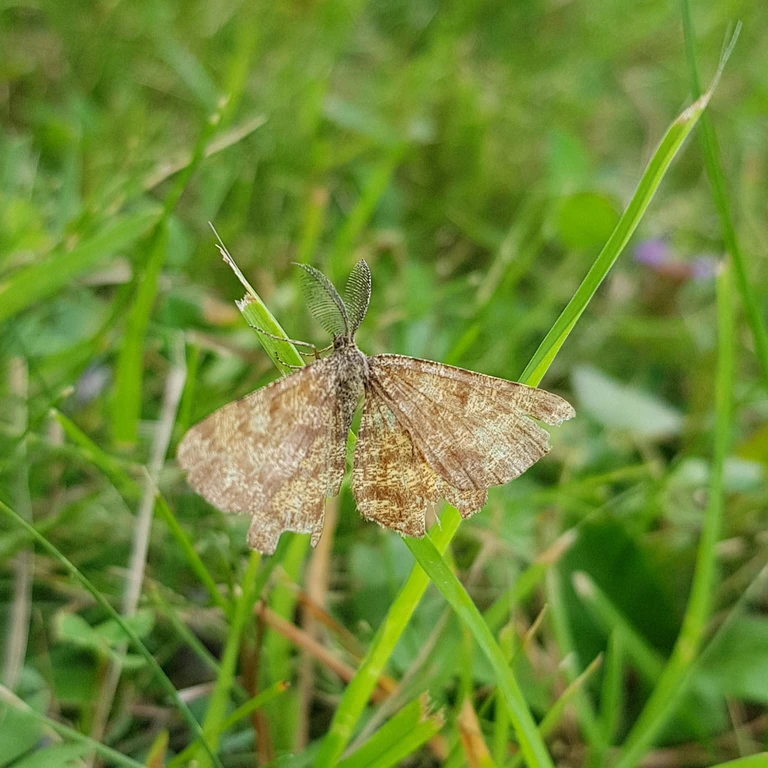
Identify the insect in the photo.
Ematurga atomaria
